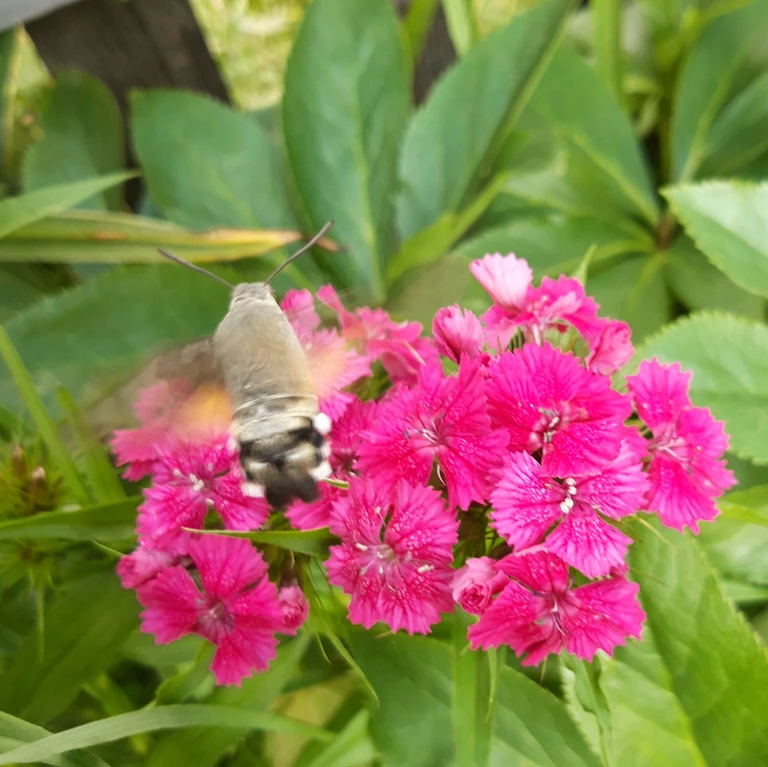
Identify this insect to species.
Macroglossum stellatarum
